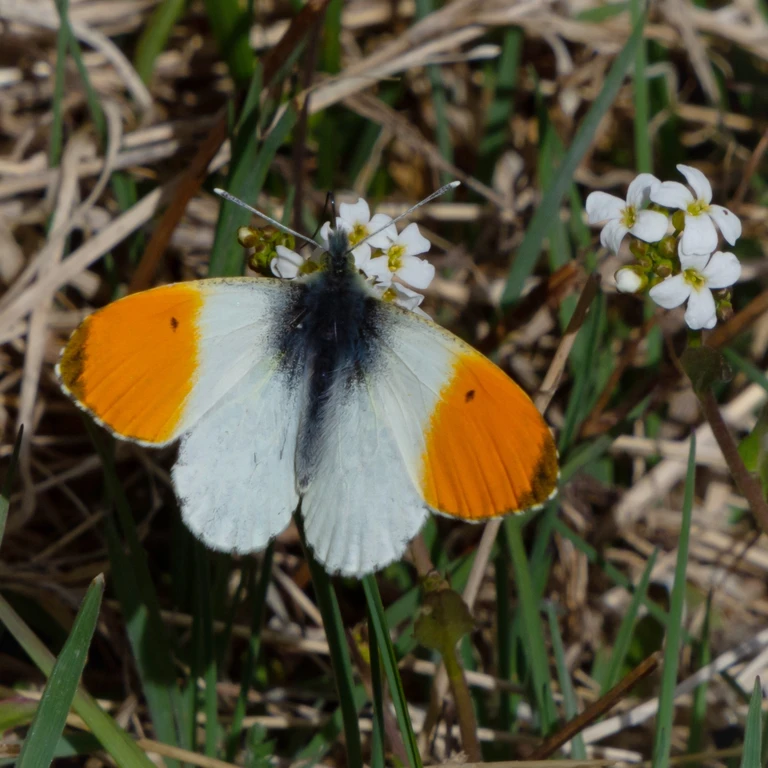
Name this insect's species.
Anthocharis cardamines
